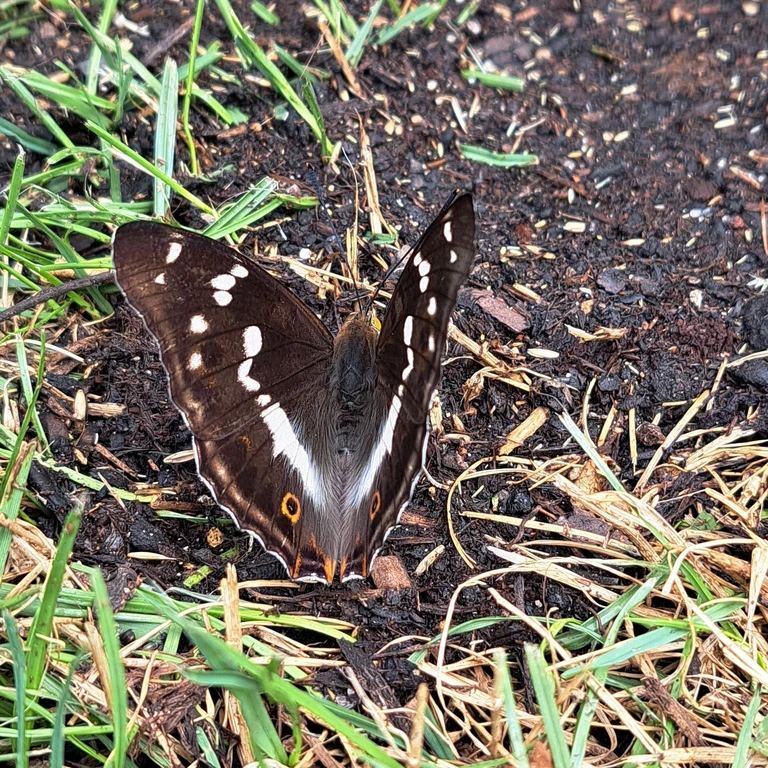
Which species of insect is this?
Apatura iris
